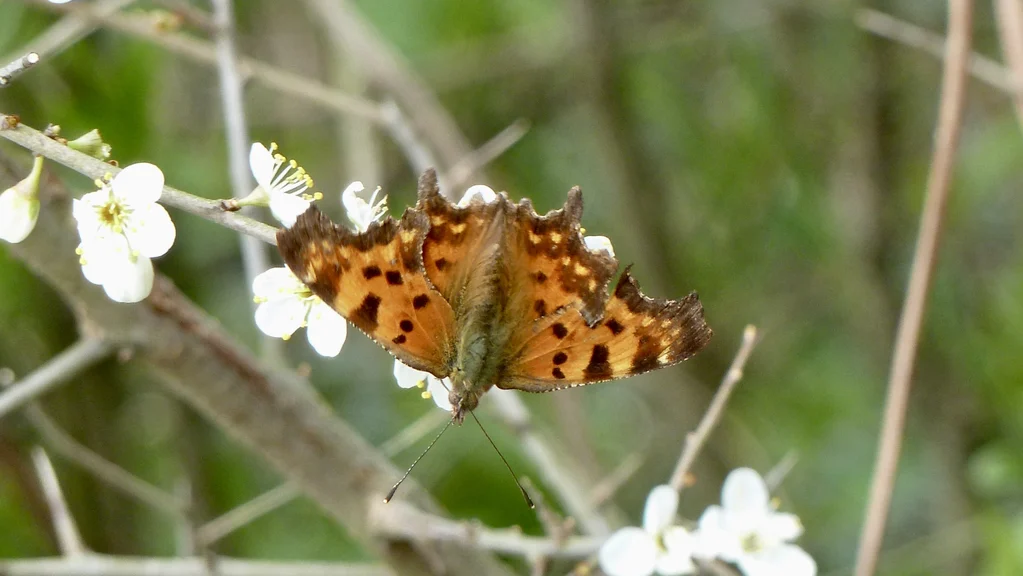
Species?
Polygonia c-album
